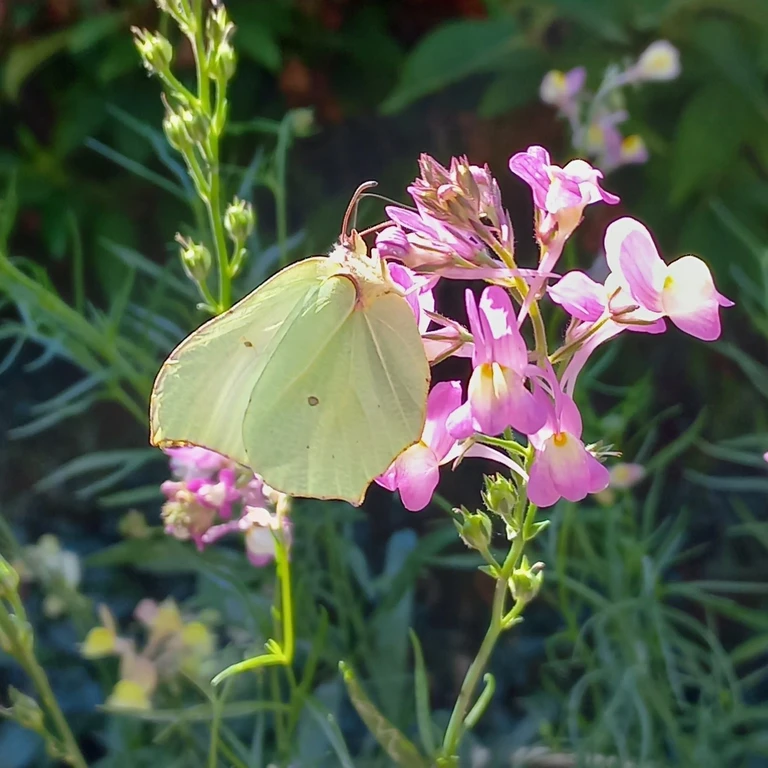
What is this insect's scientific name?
Gonepteryx rhamni
